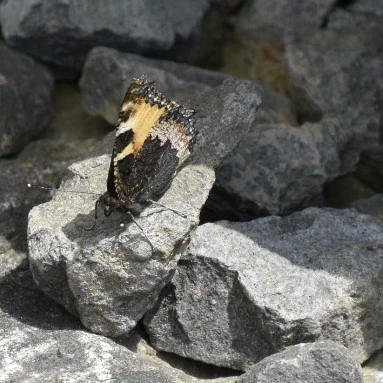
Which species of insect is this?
Aglais urticae
